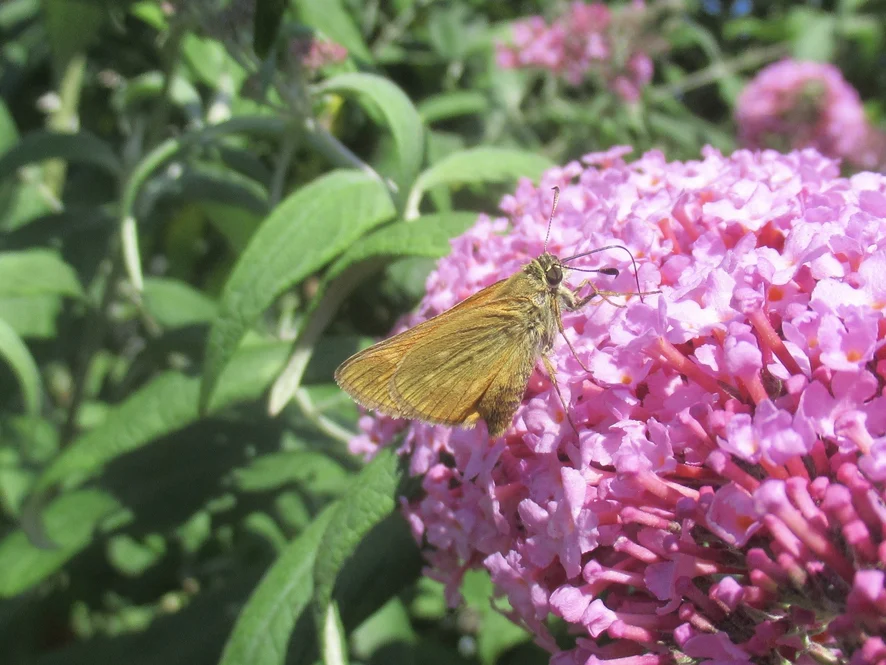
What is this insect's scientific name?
Ochlodes sylvanus (also Ochlodes venata)
